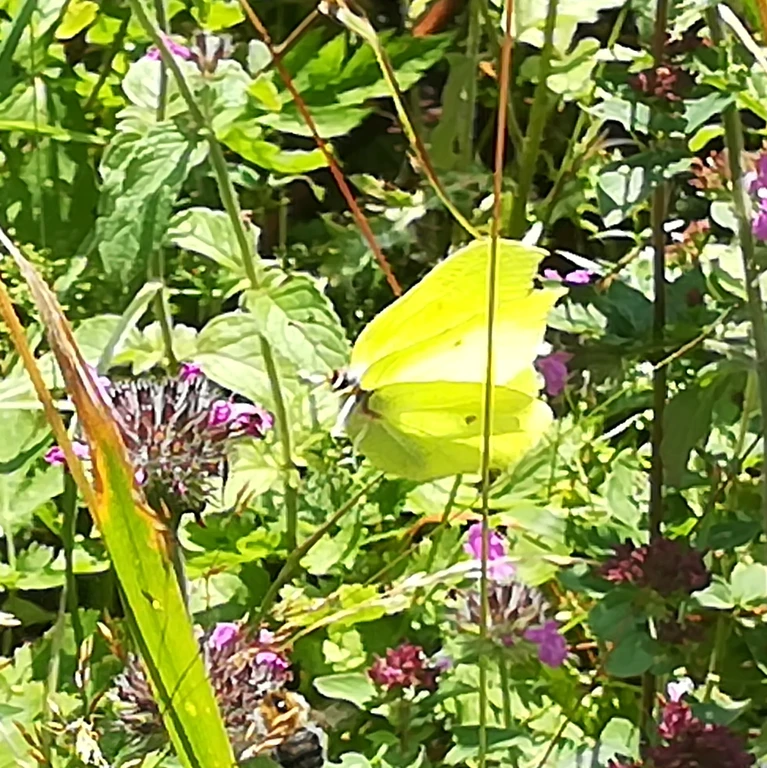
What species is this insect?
Gonepteryx rhamni
